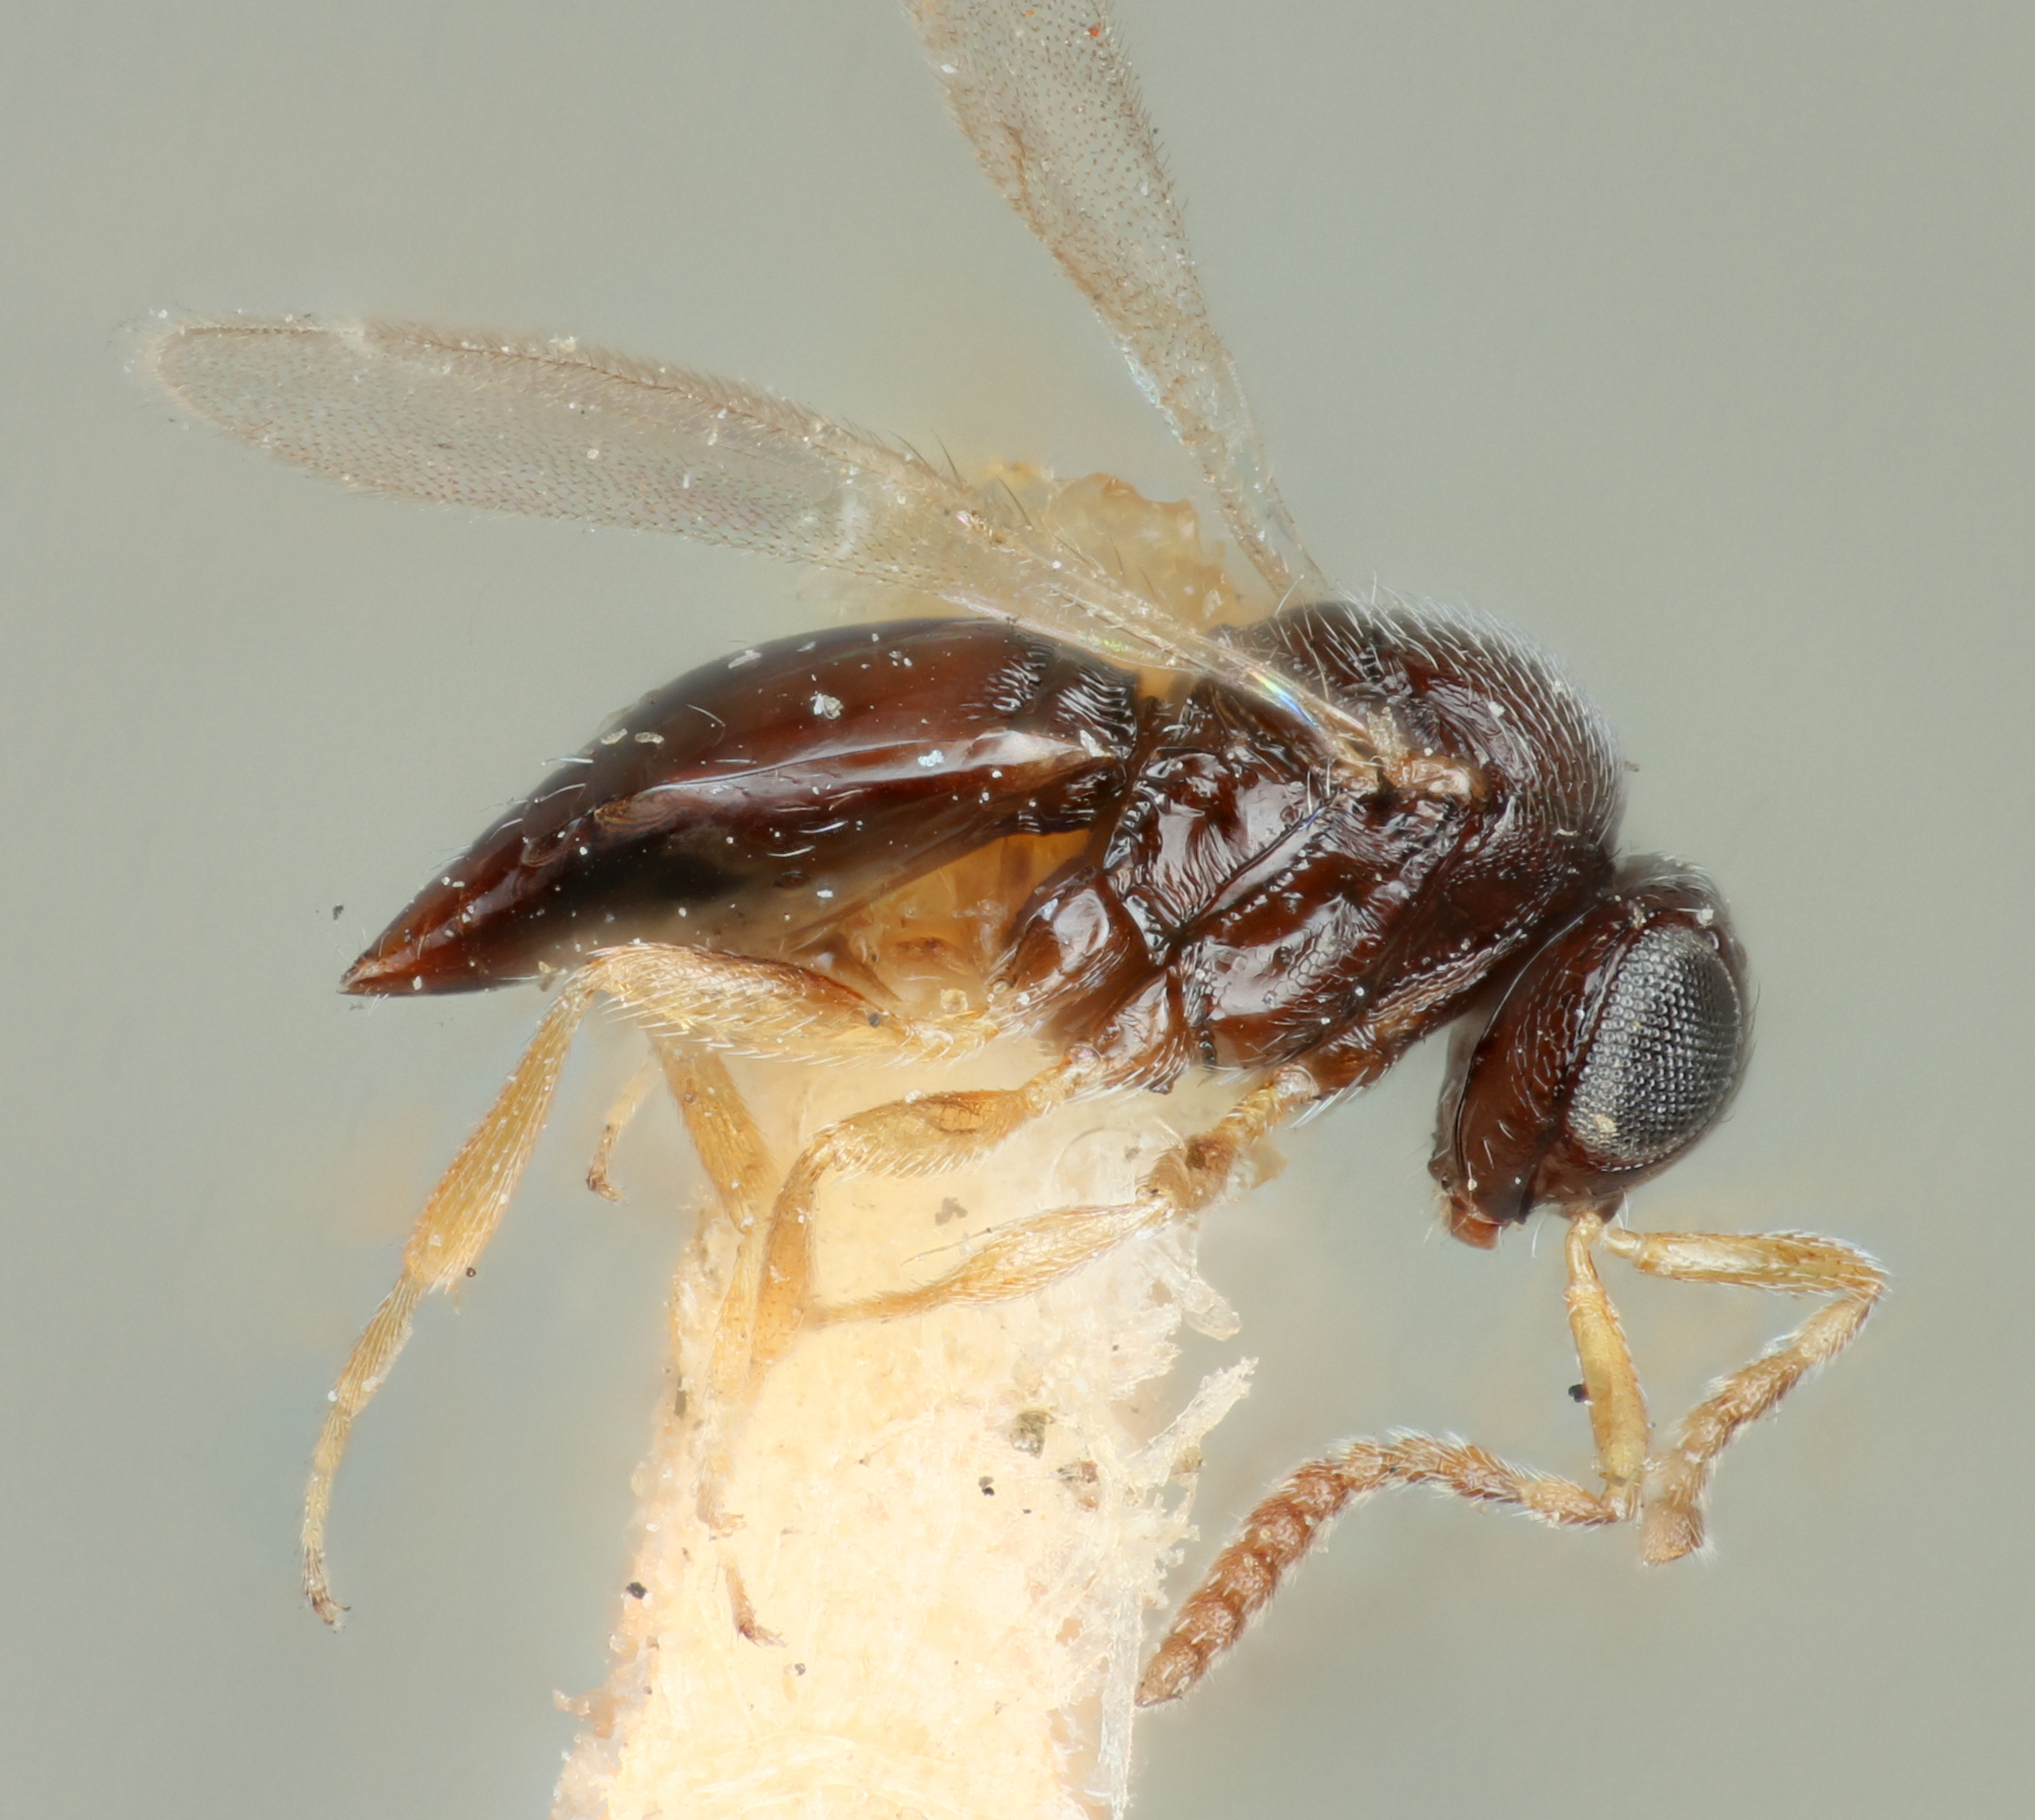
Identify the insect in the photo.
Telenomus hemerocampae
